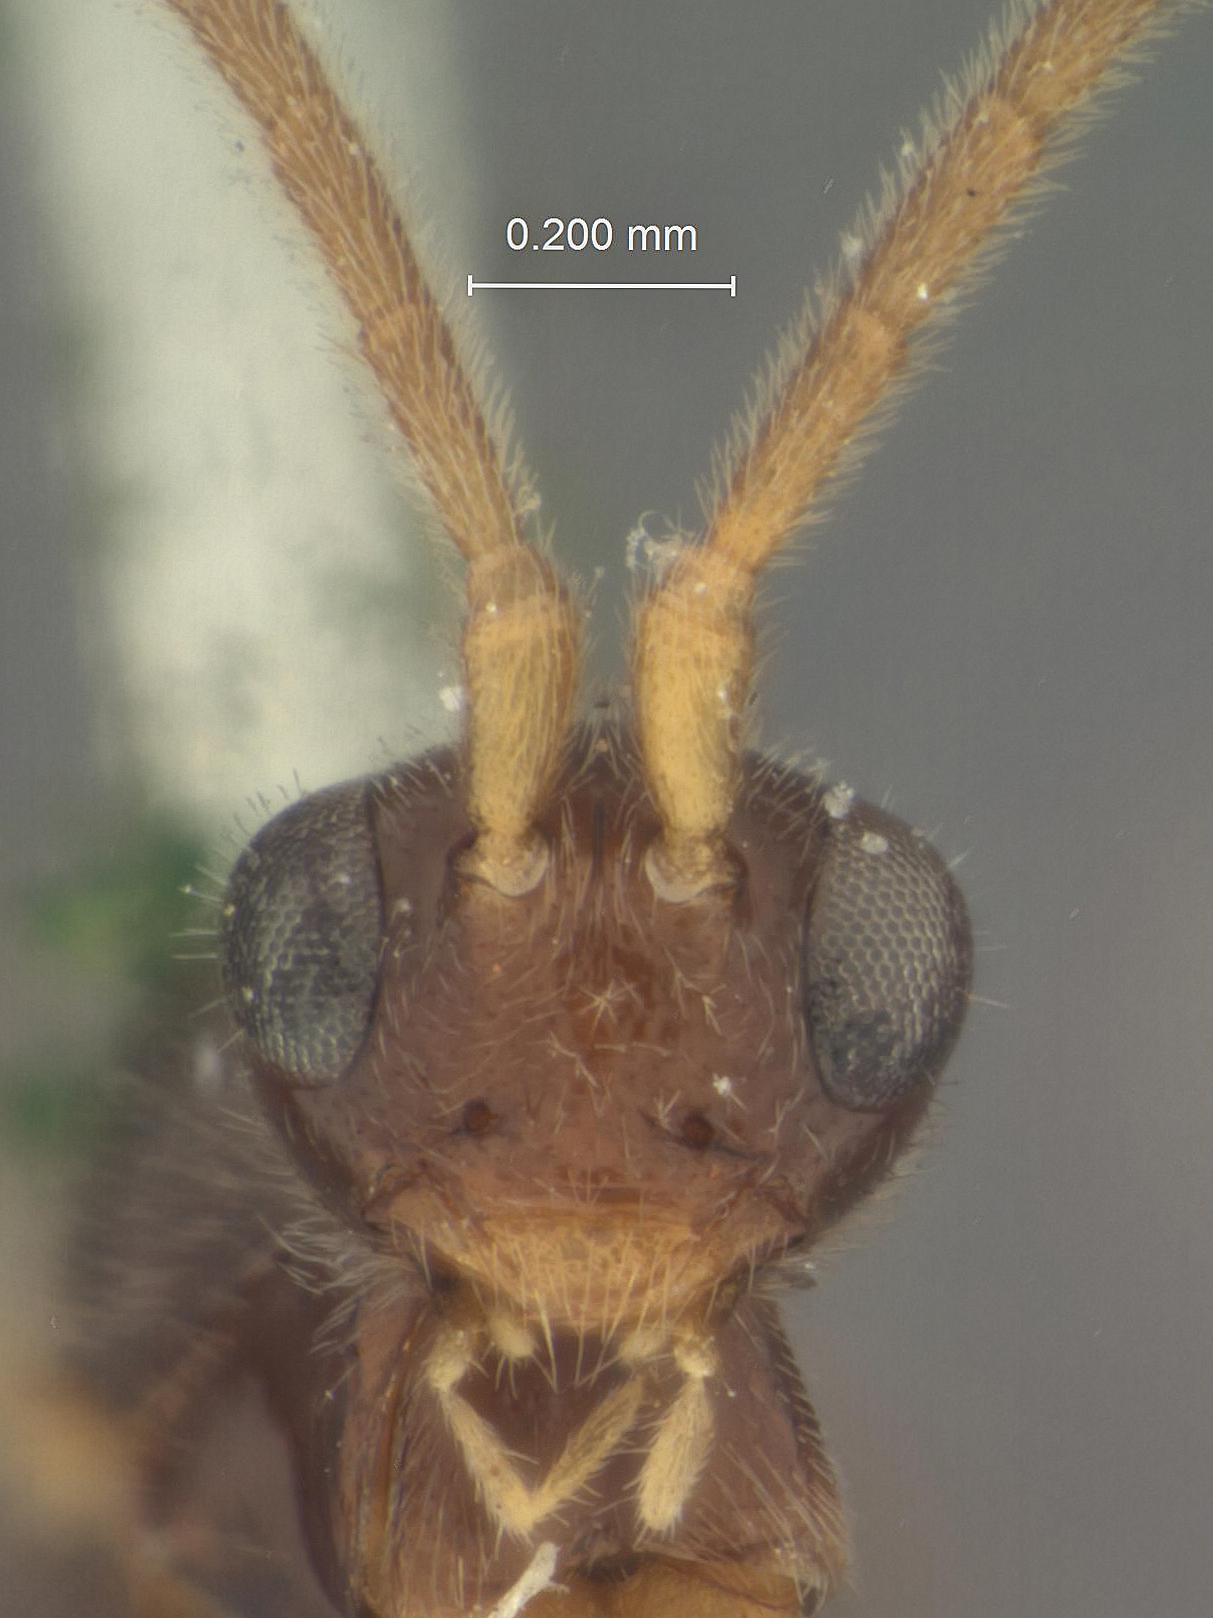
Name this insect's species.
Proctotrypes texanus
